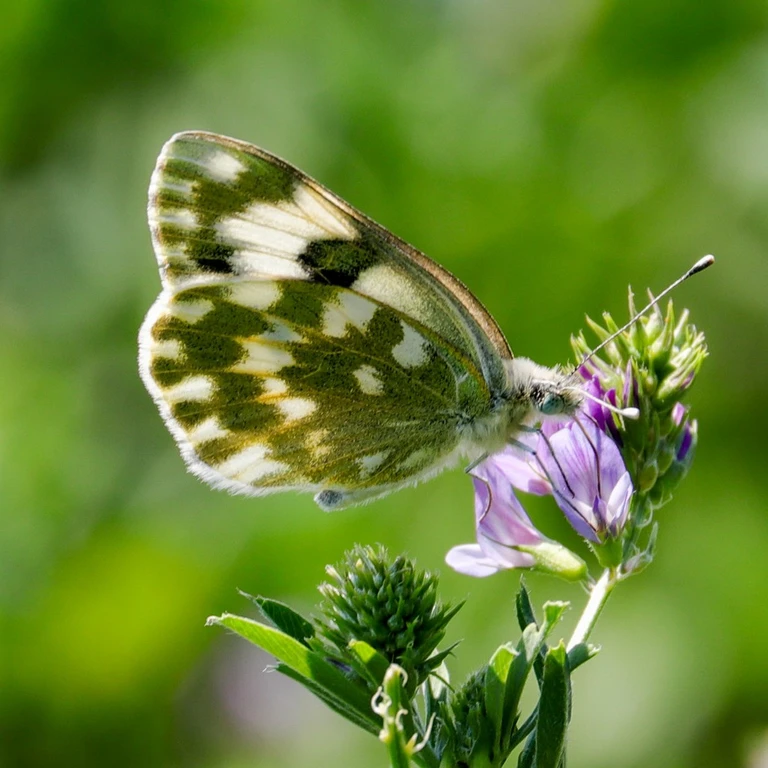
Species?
Pontia edusa
